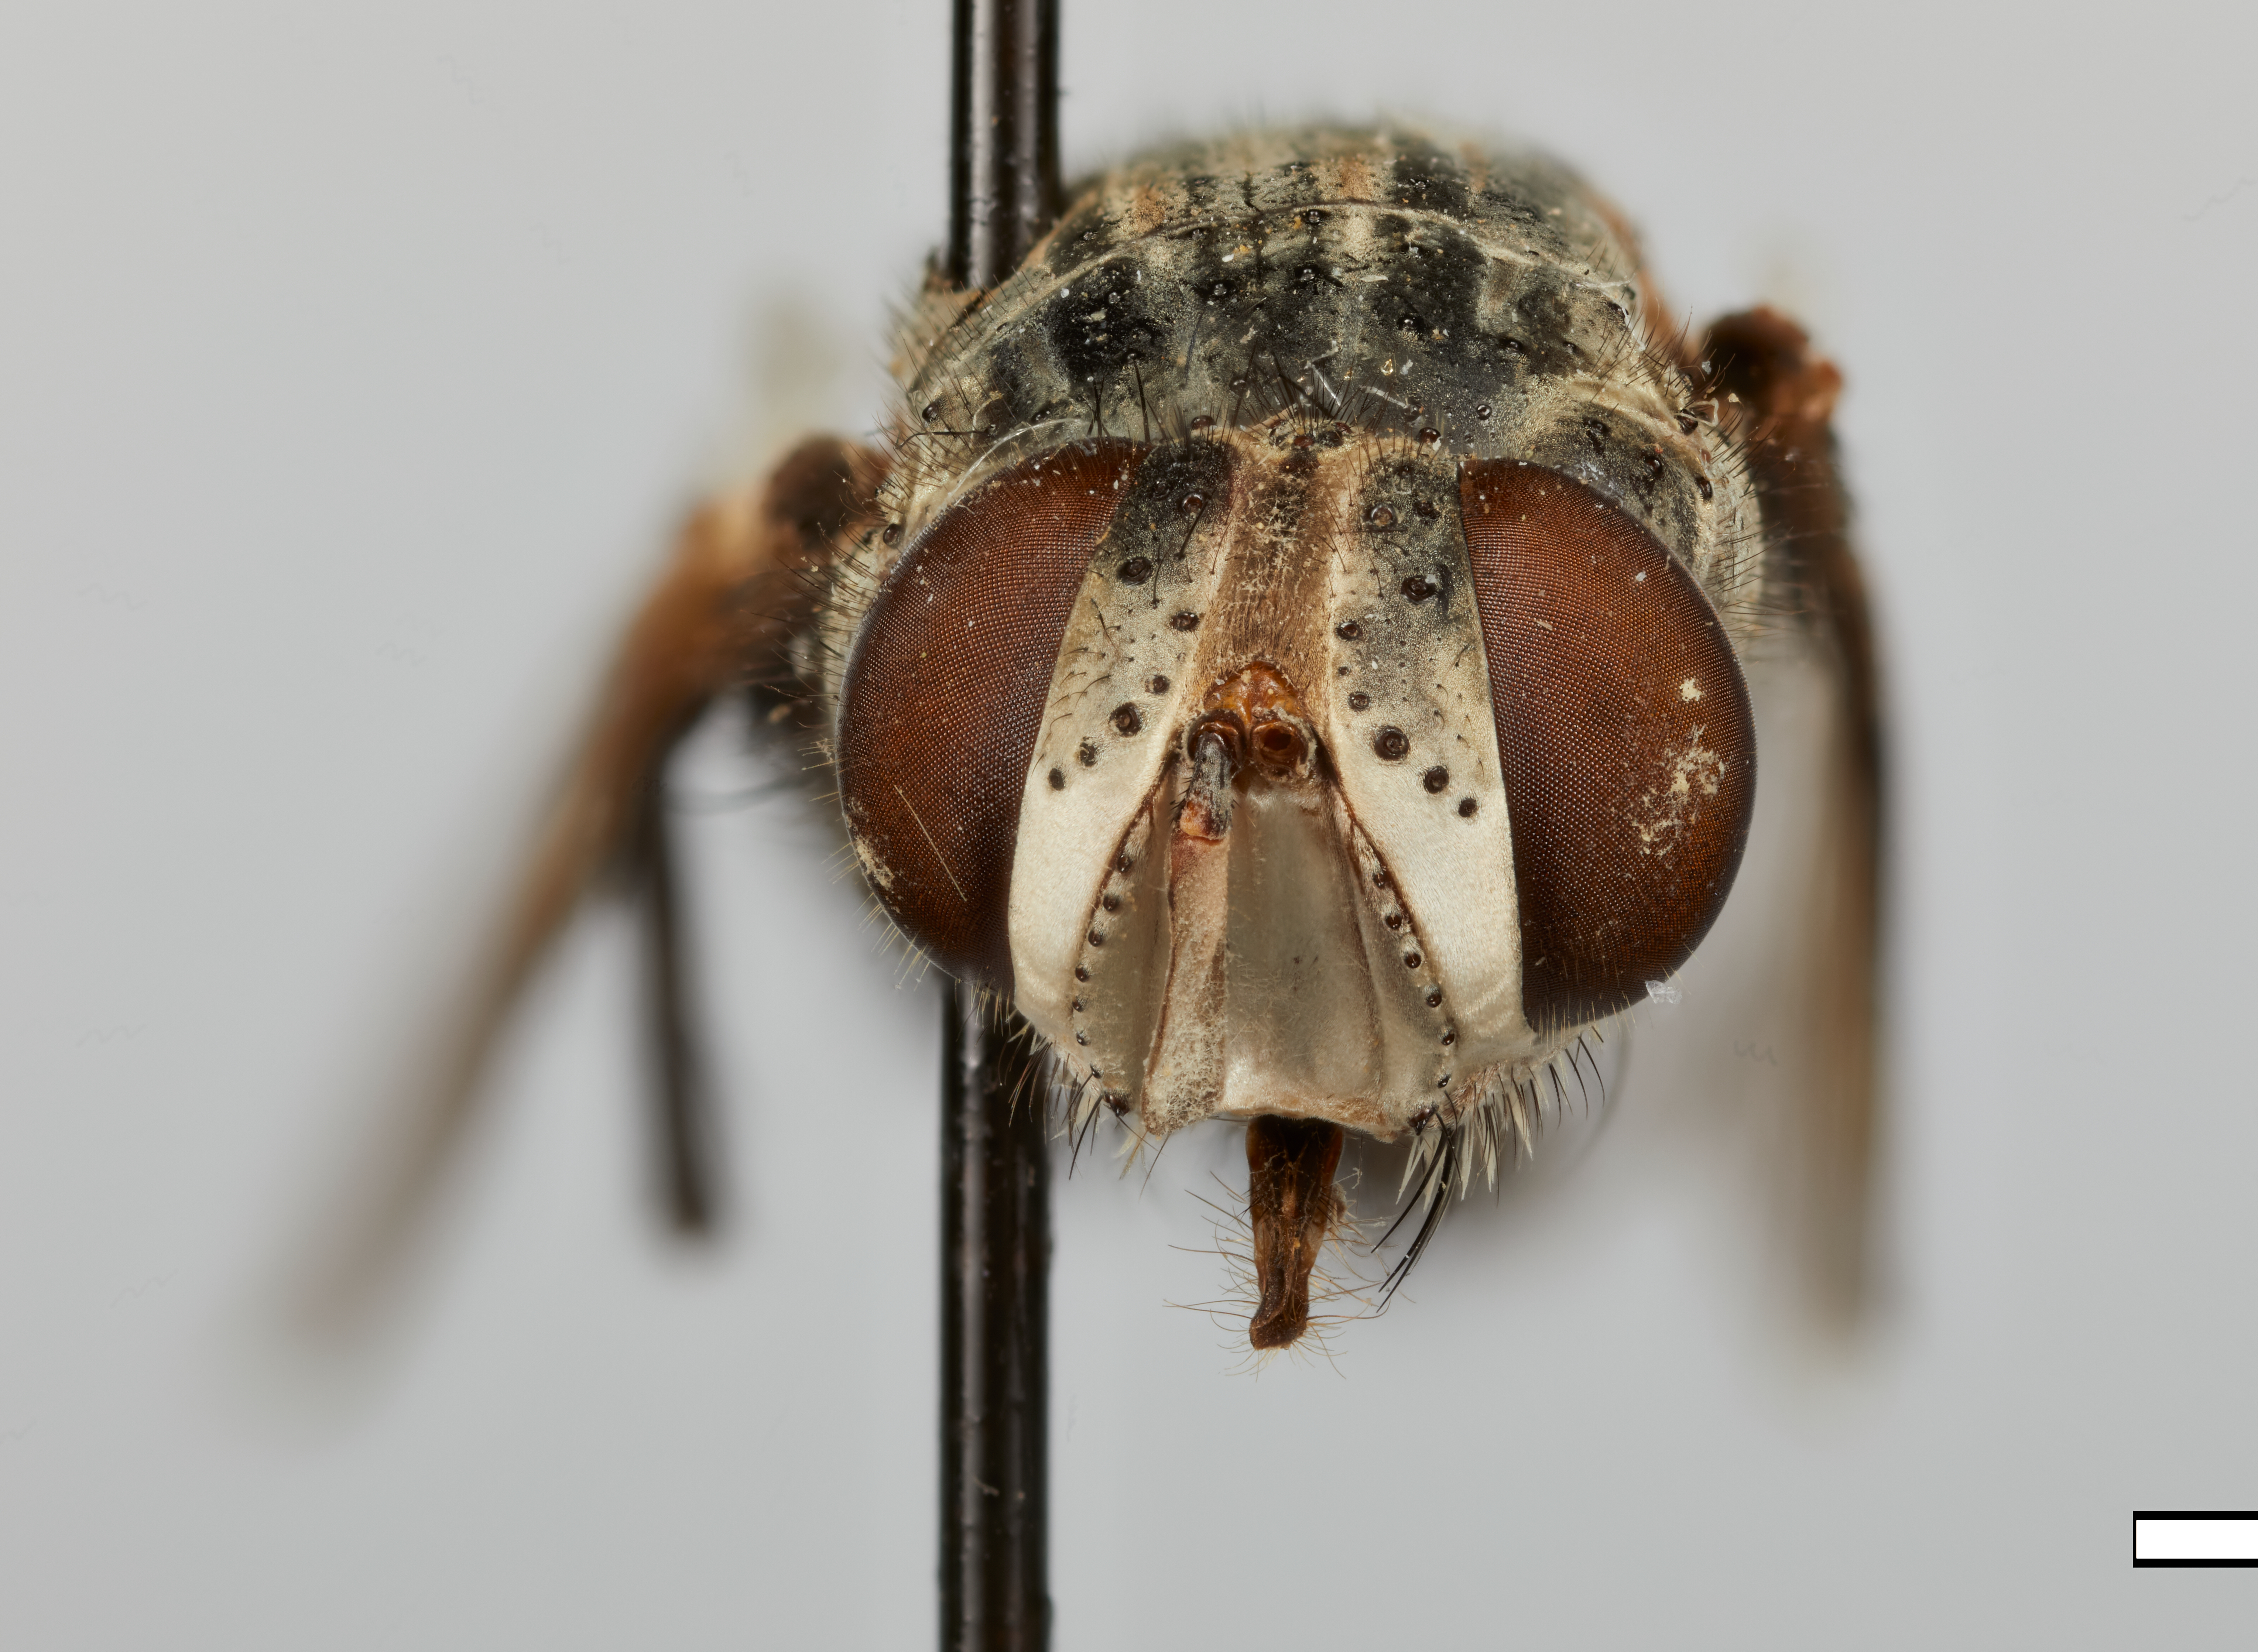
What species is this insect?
Euphoroceropsis alba
